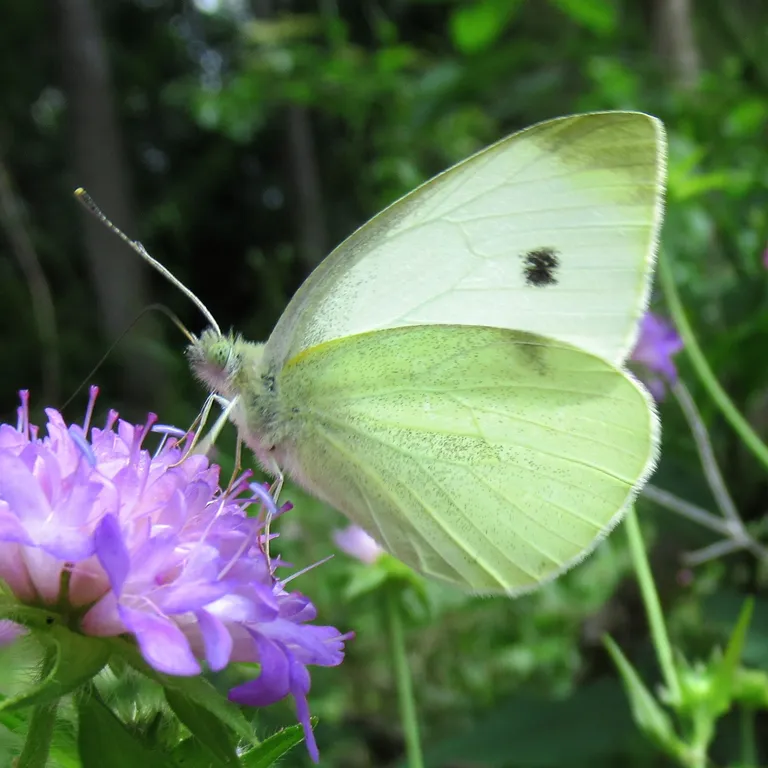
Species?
Pieris rapae
